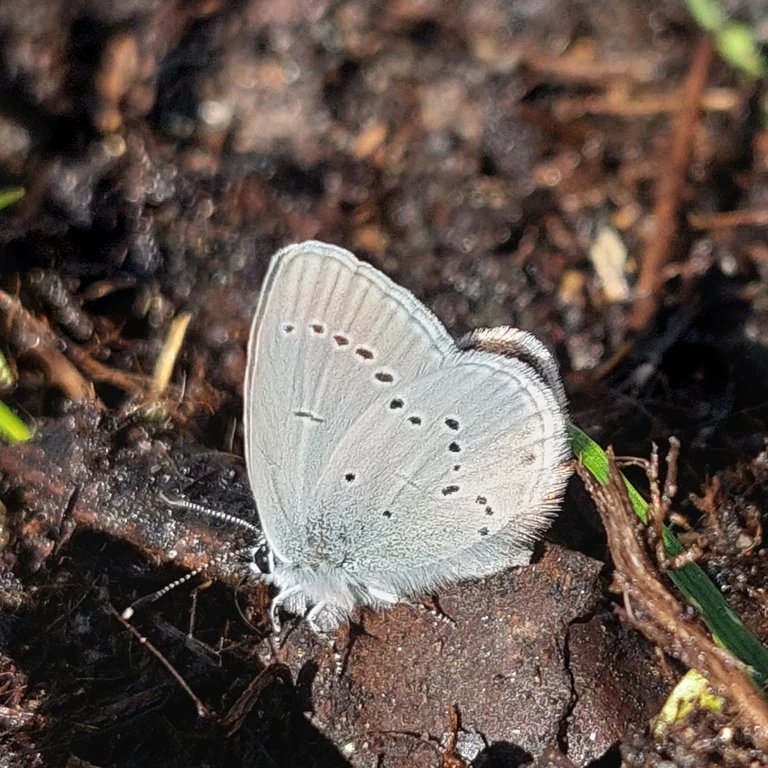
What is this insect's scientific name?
Cupido minimus
